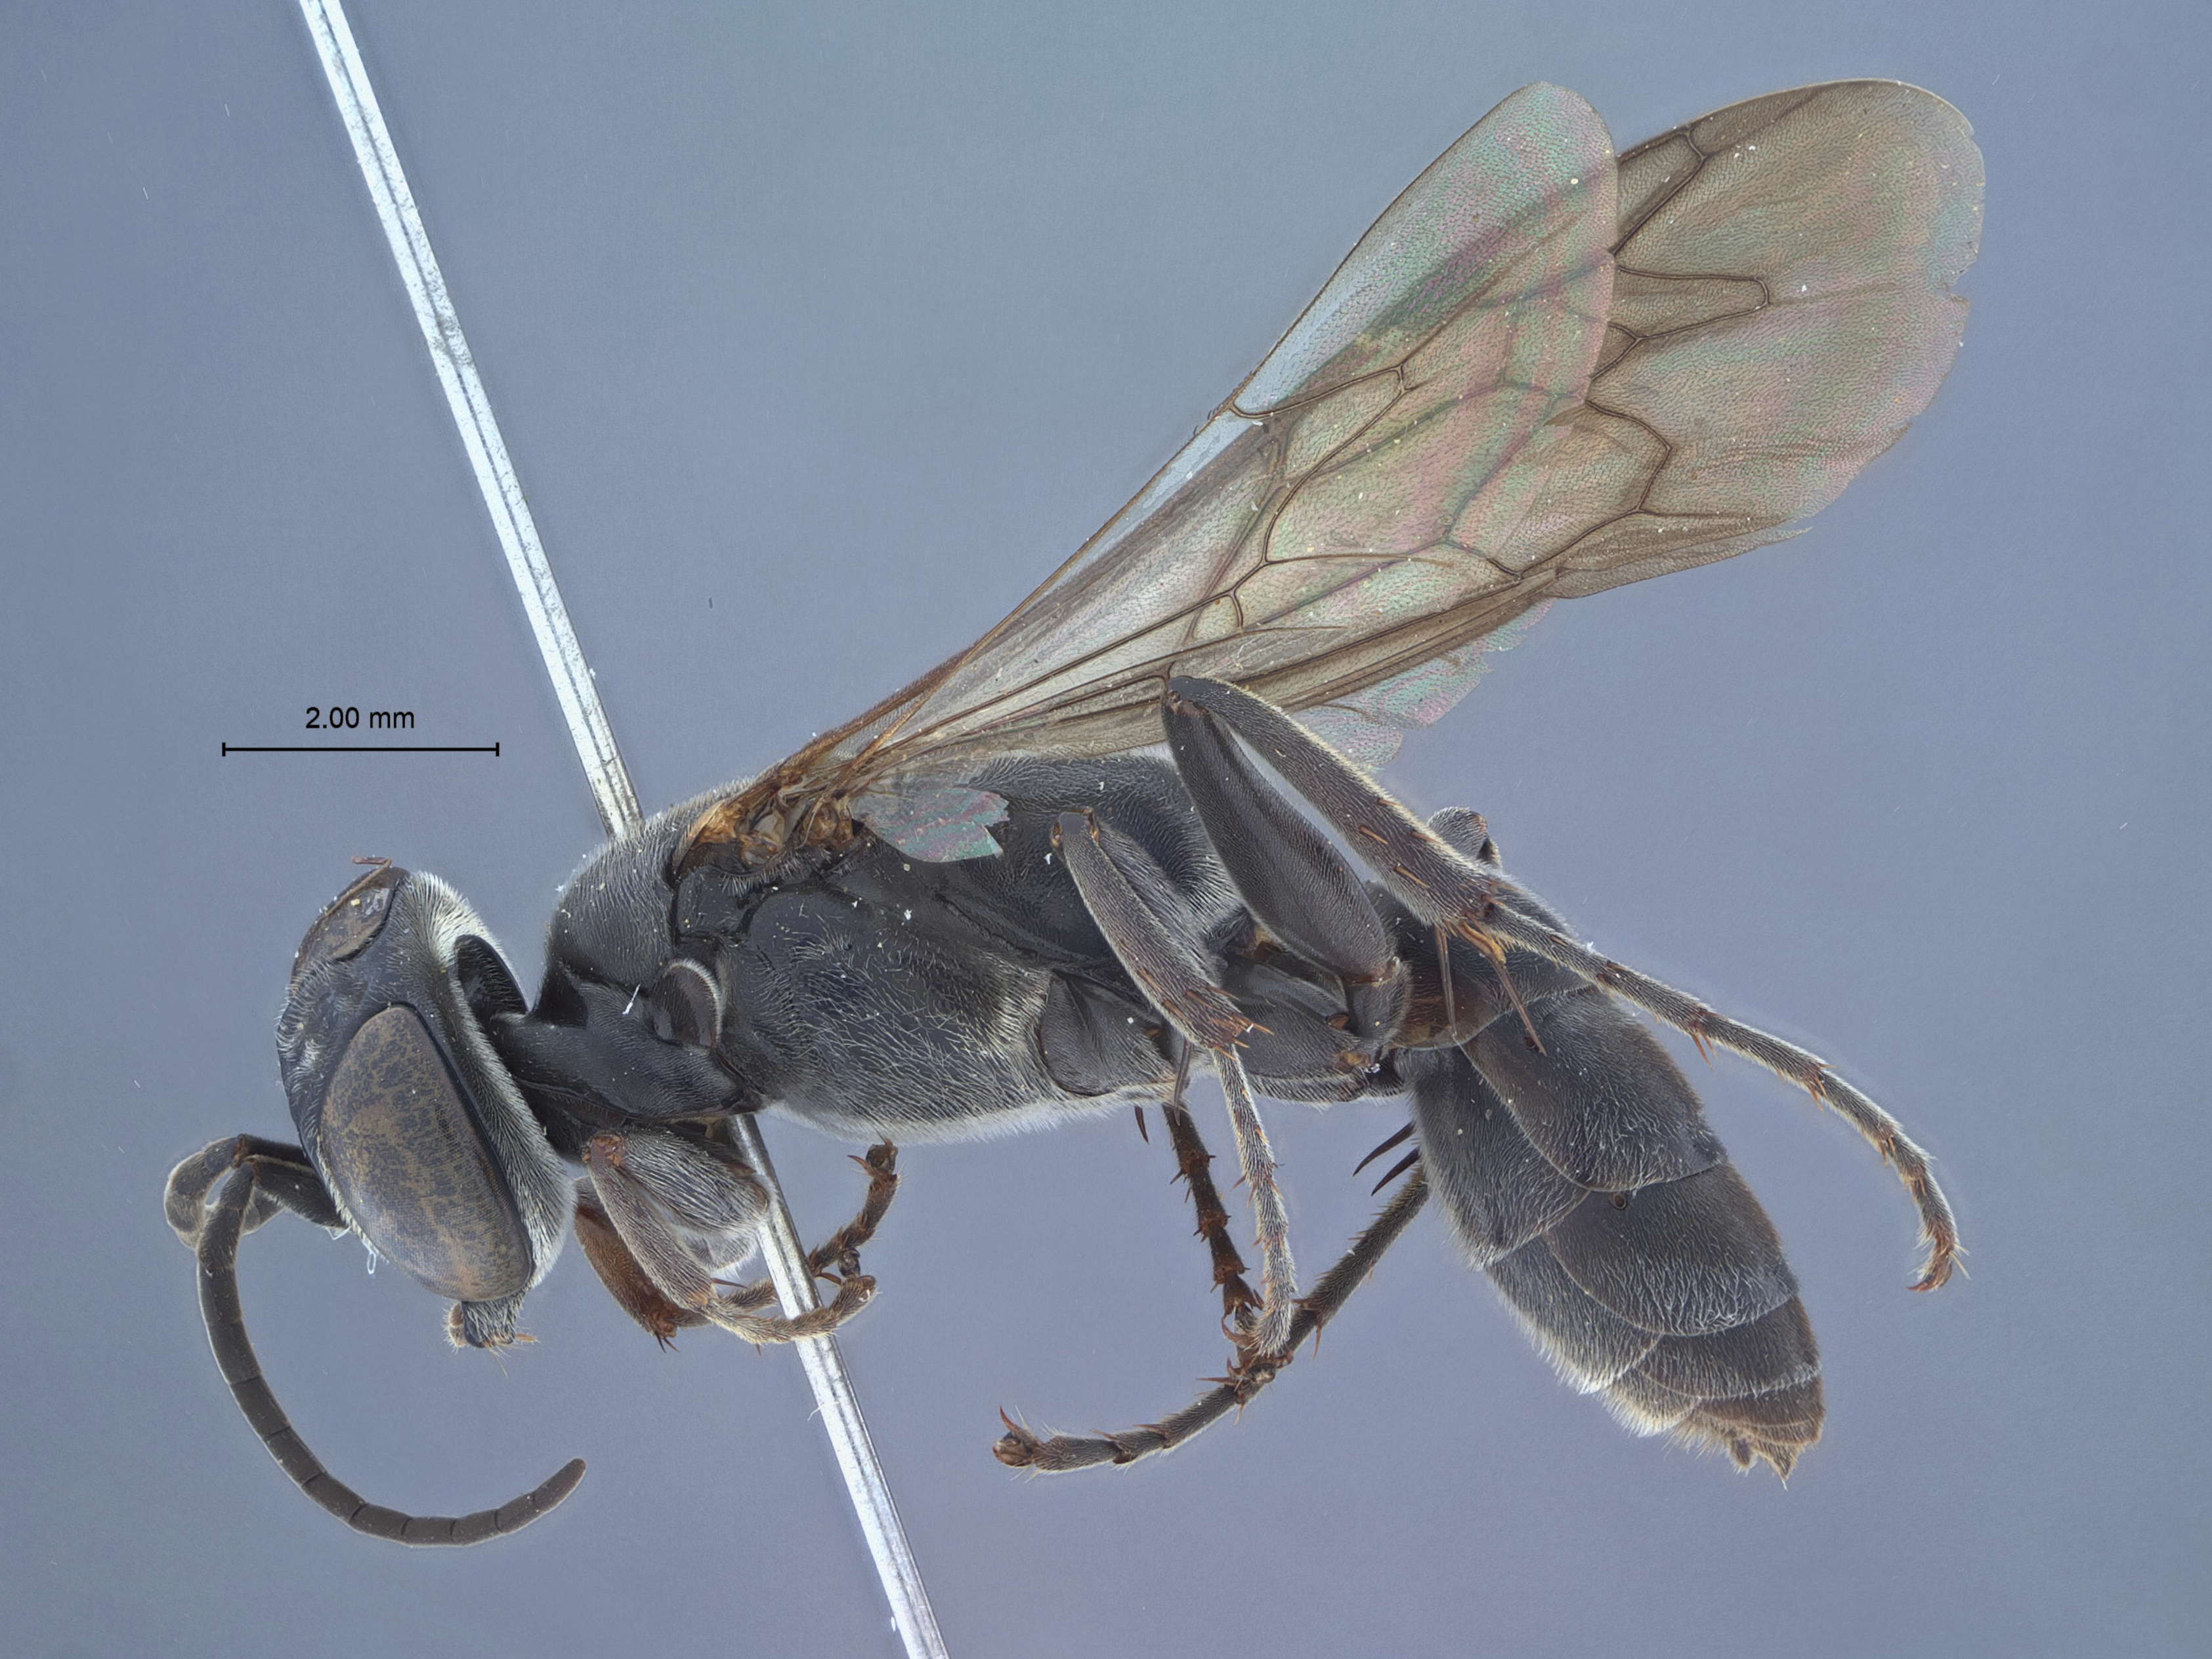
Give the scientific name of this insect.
Larra fenchihuensis
